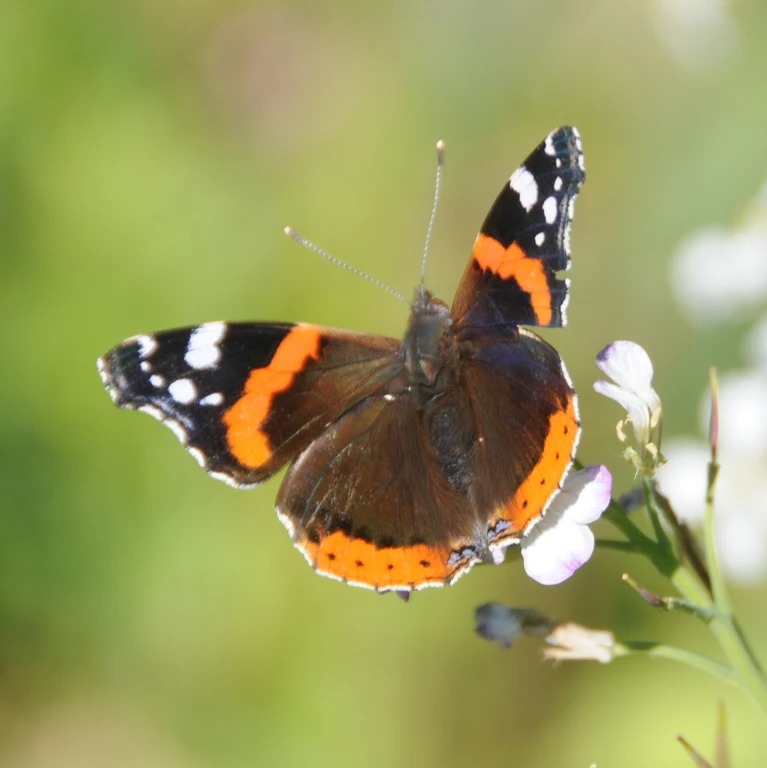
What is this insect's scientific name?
Vanessa atalanta
